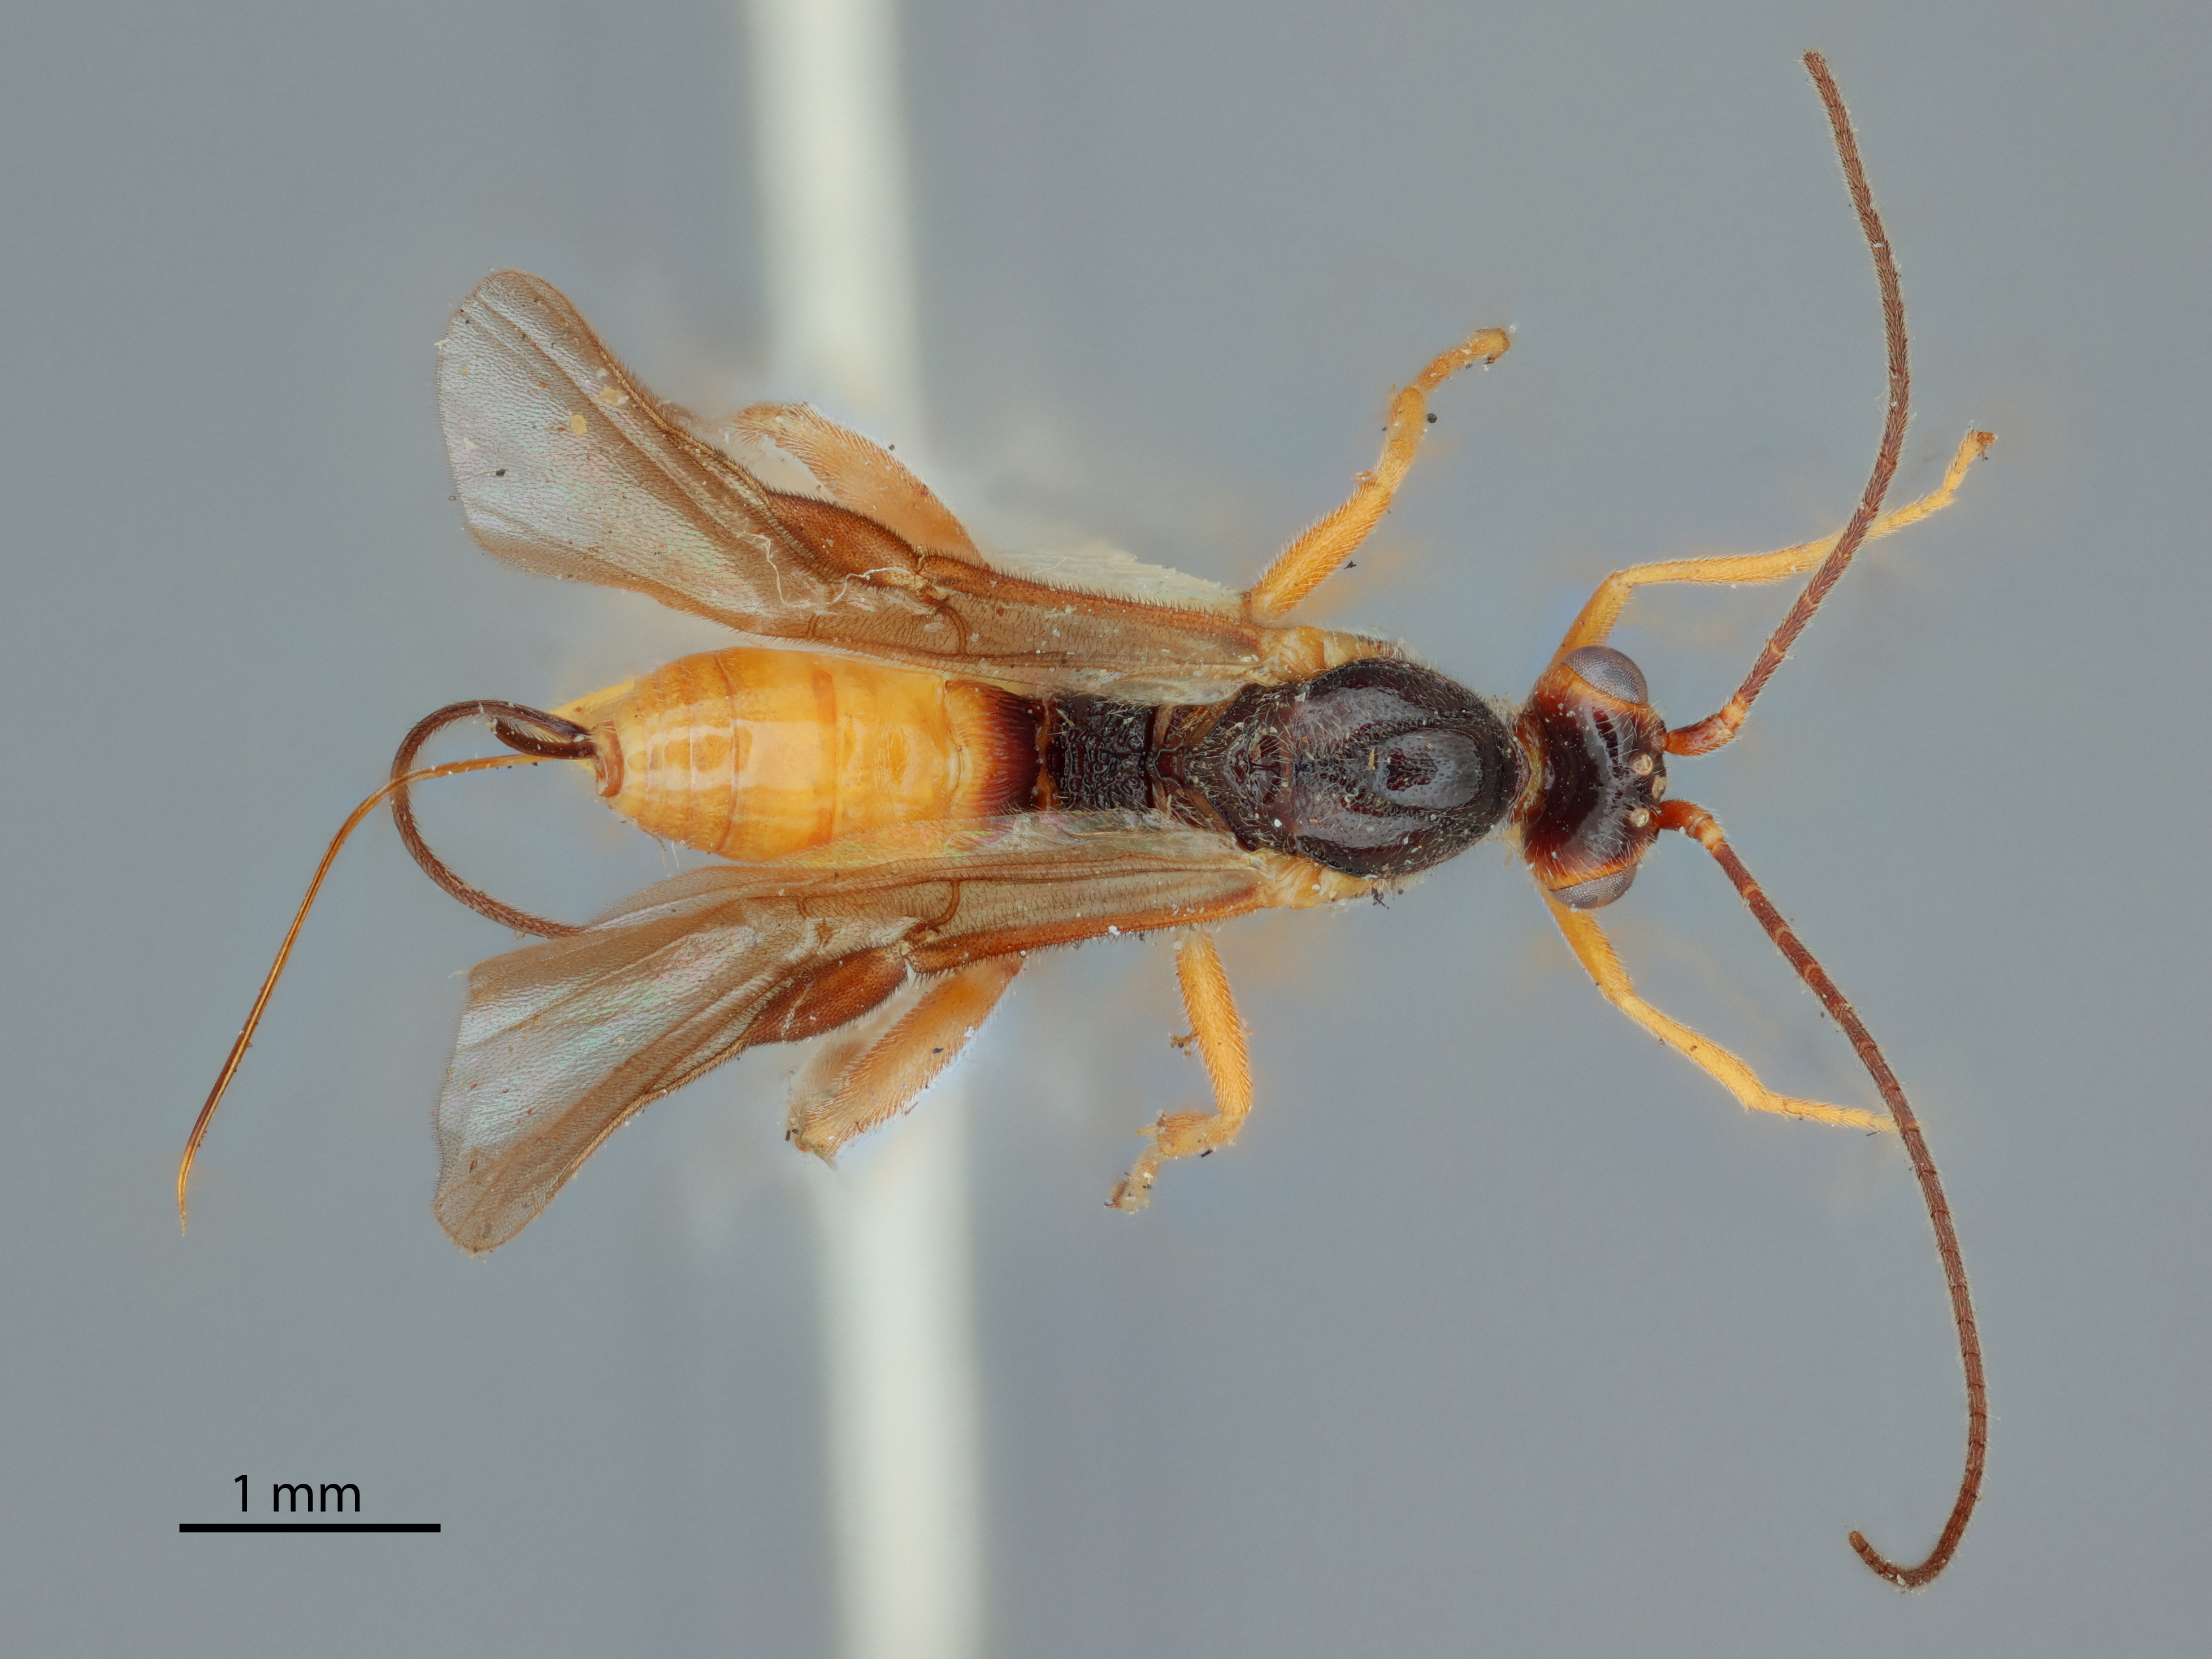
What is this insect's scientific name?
Bassus carpocapsa
